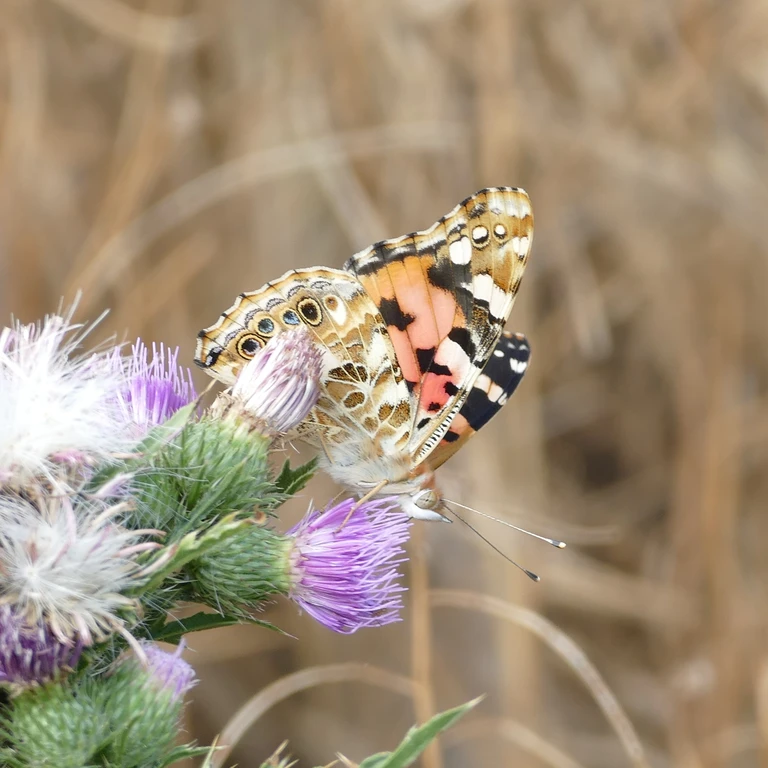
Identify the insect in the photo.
Vanessa cardui
